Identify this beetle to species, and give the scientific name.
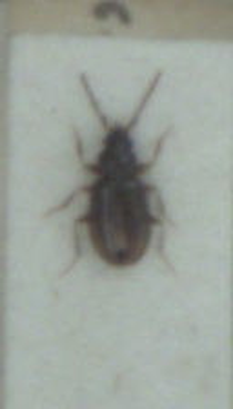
Tachys bistriatus
